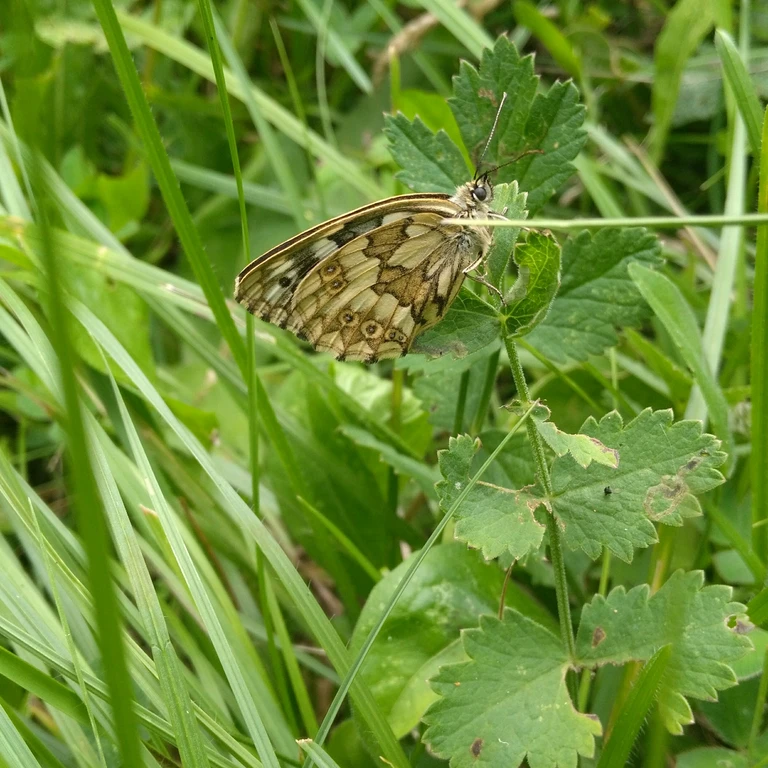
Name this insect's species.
Melanargia galathea
